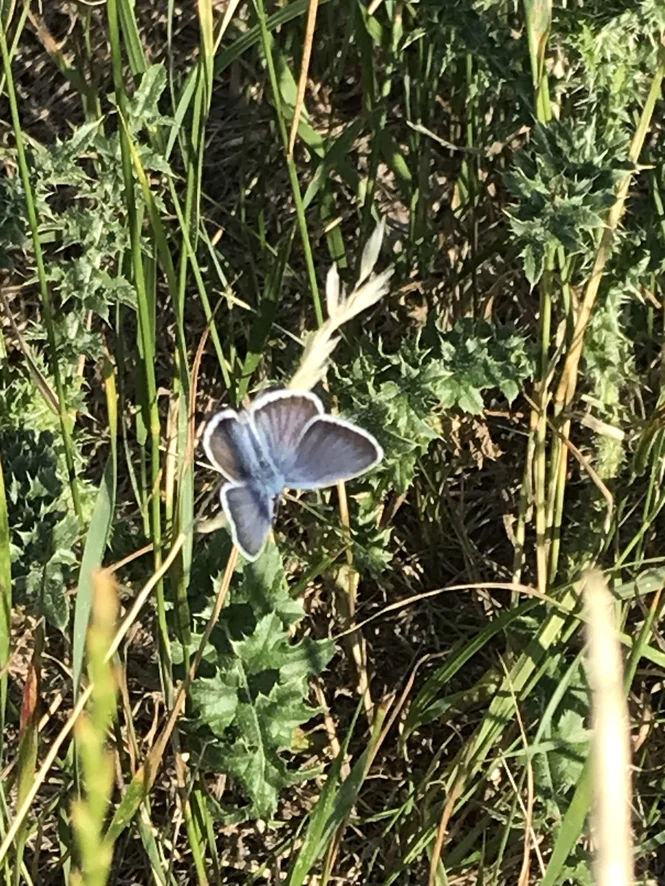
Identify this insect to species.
Plebejus argus
